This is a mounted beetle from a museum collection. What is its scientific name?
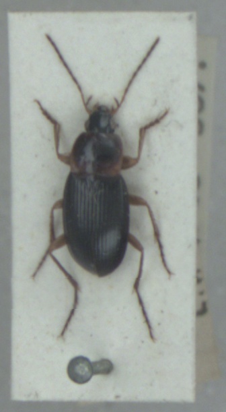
Calathus melanocephalus
